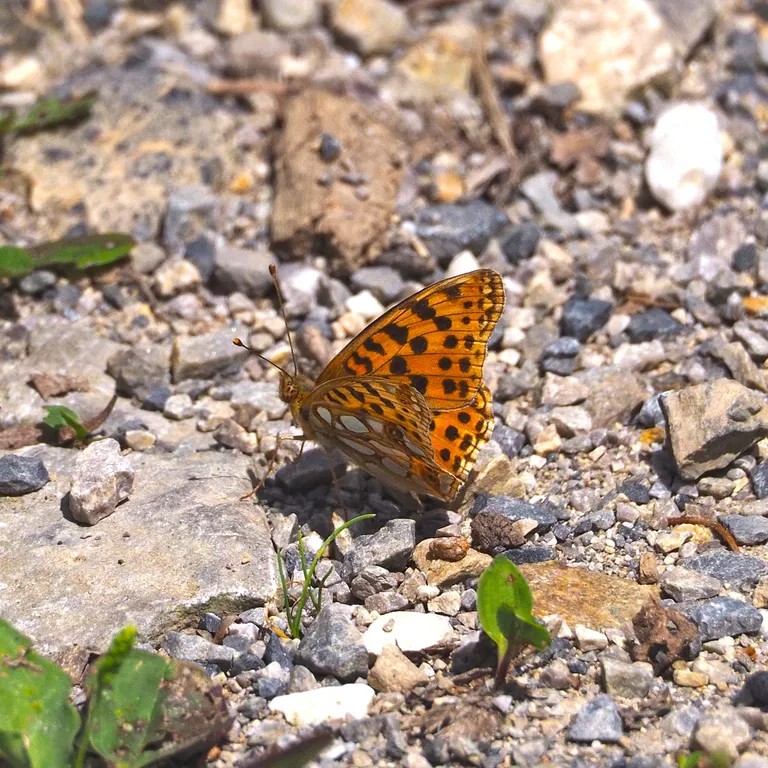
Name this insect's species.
Issoria lathonia
